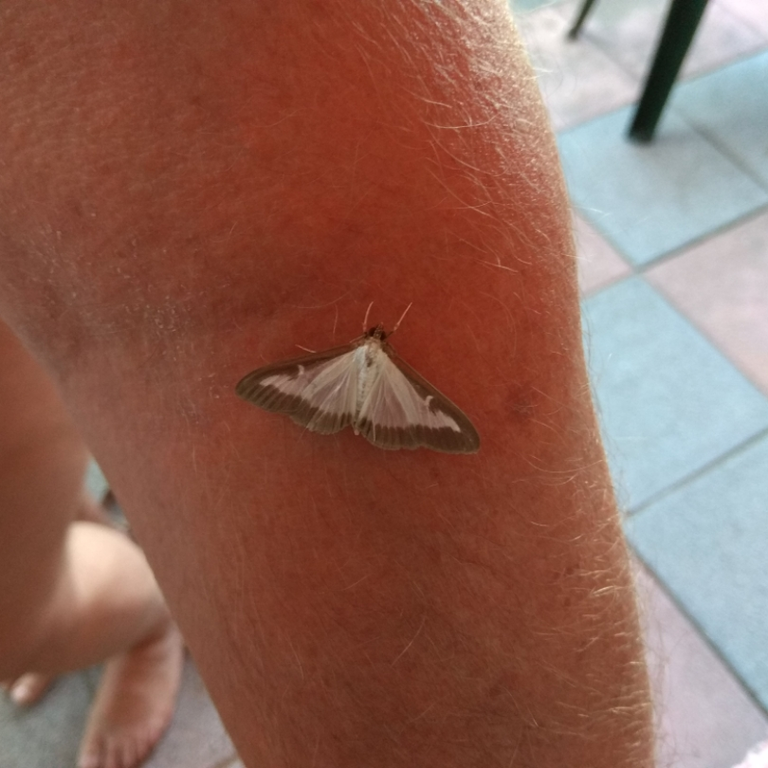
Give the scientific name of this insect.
Cydalima perspectalis
